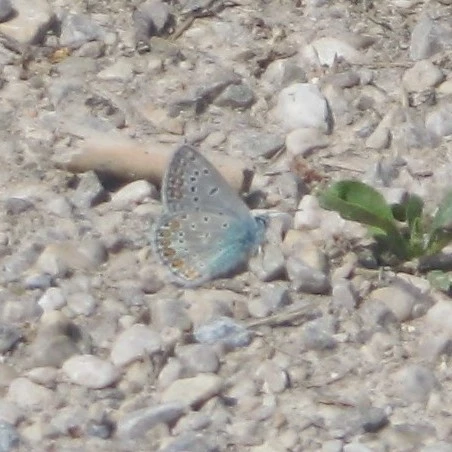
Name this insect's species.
Polyommatus icarus
